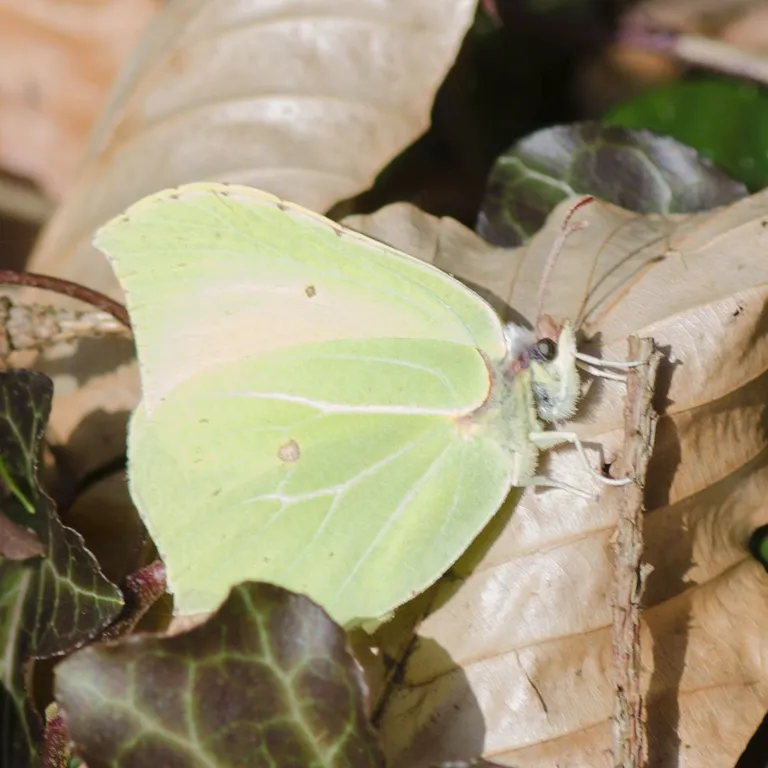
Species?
Gonepteryx rhamni
